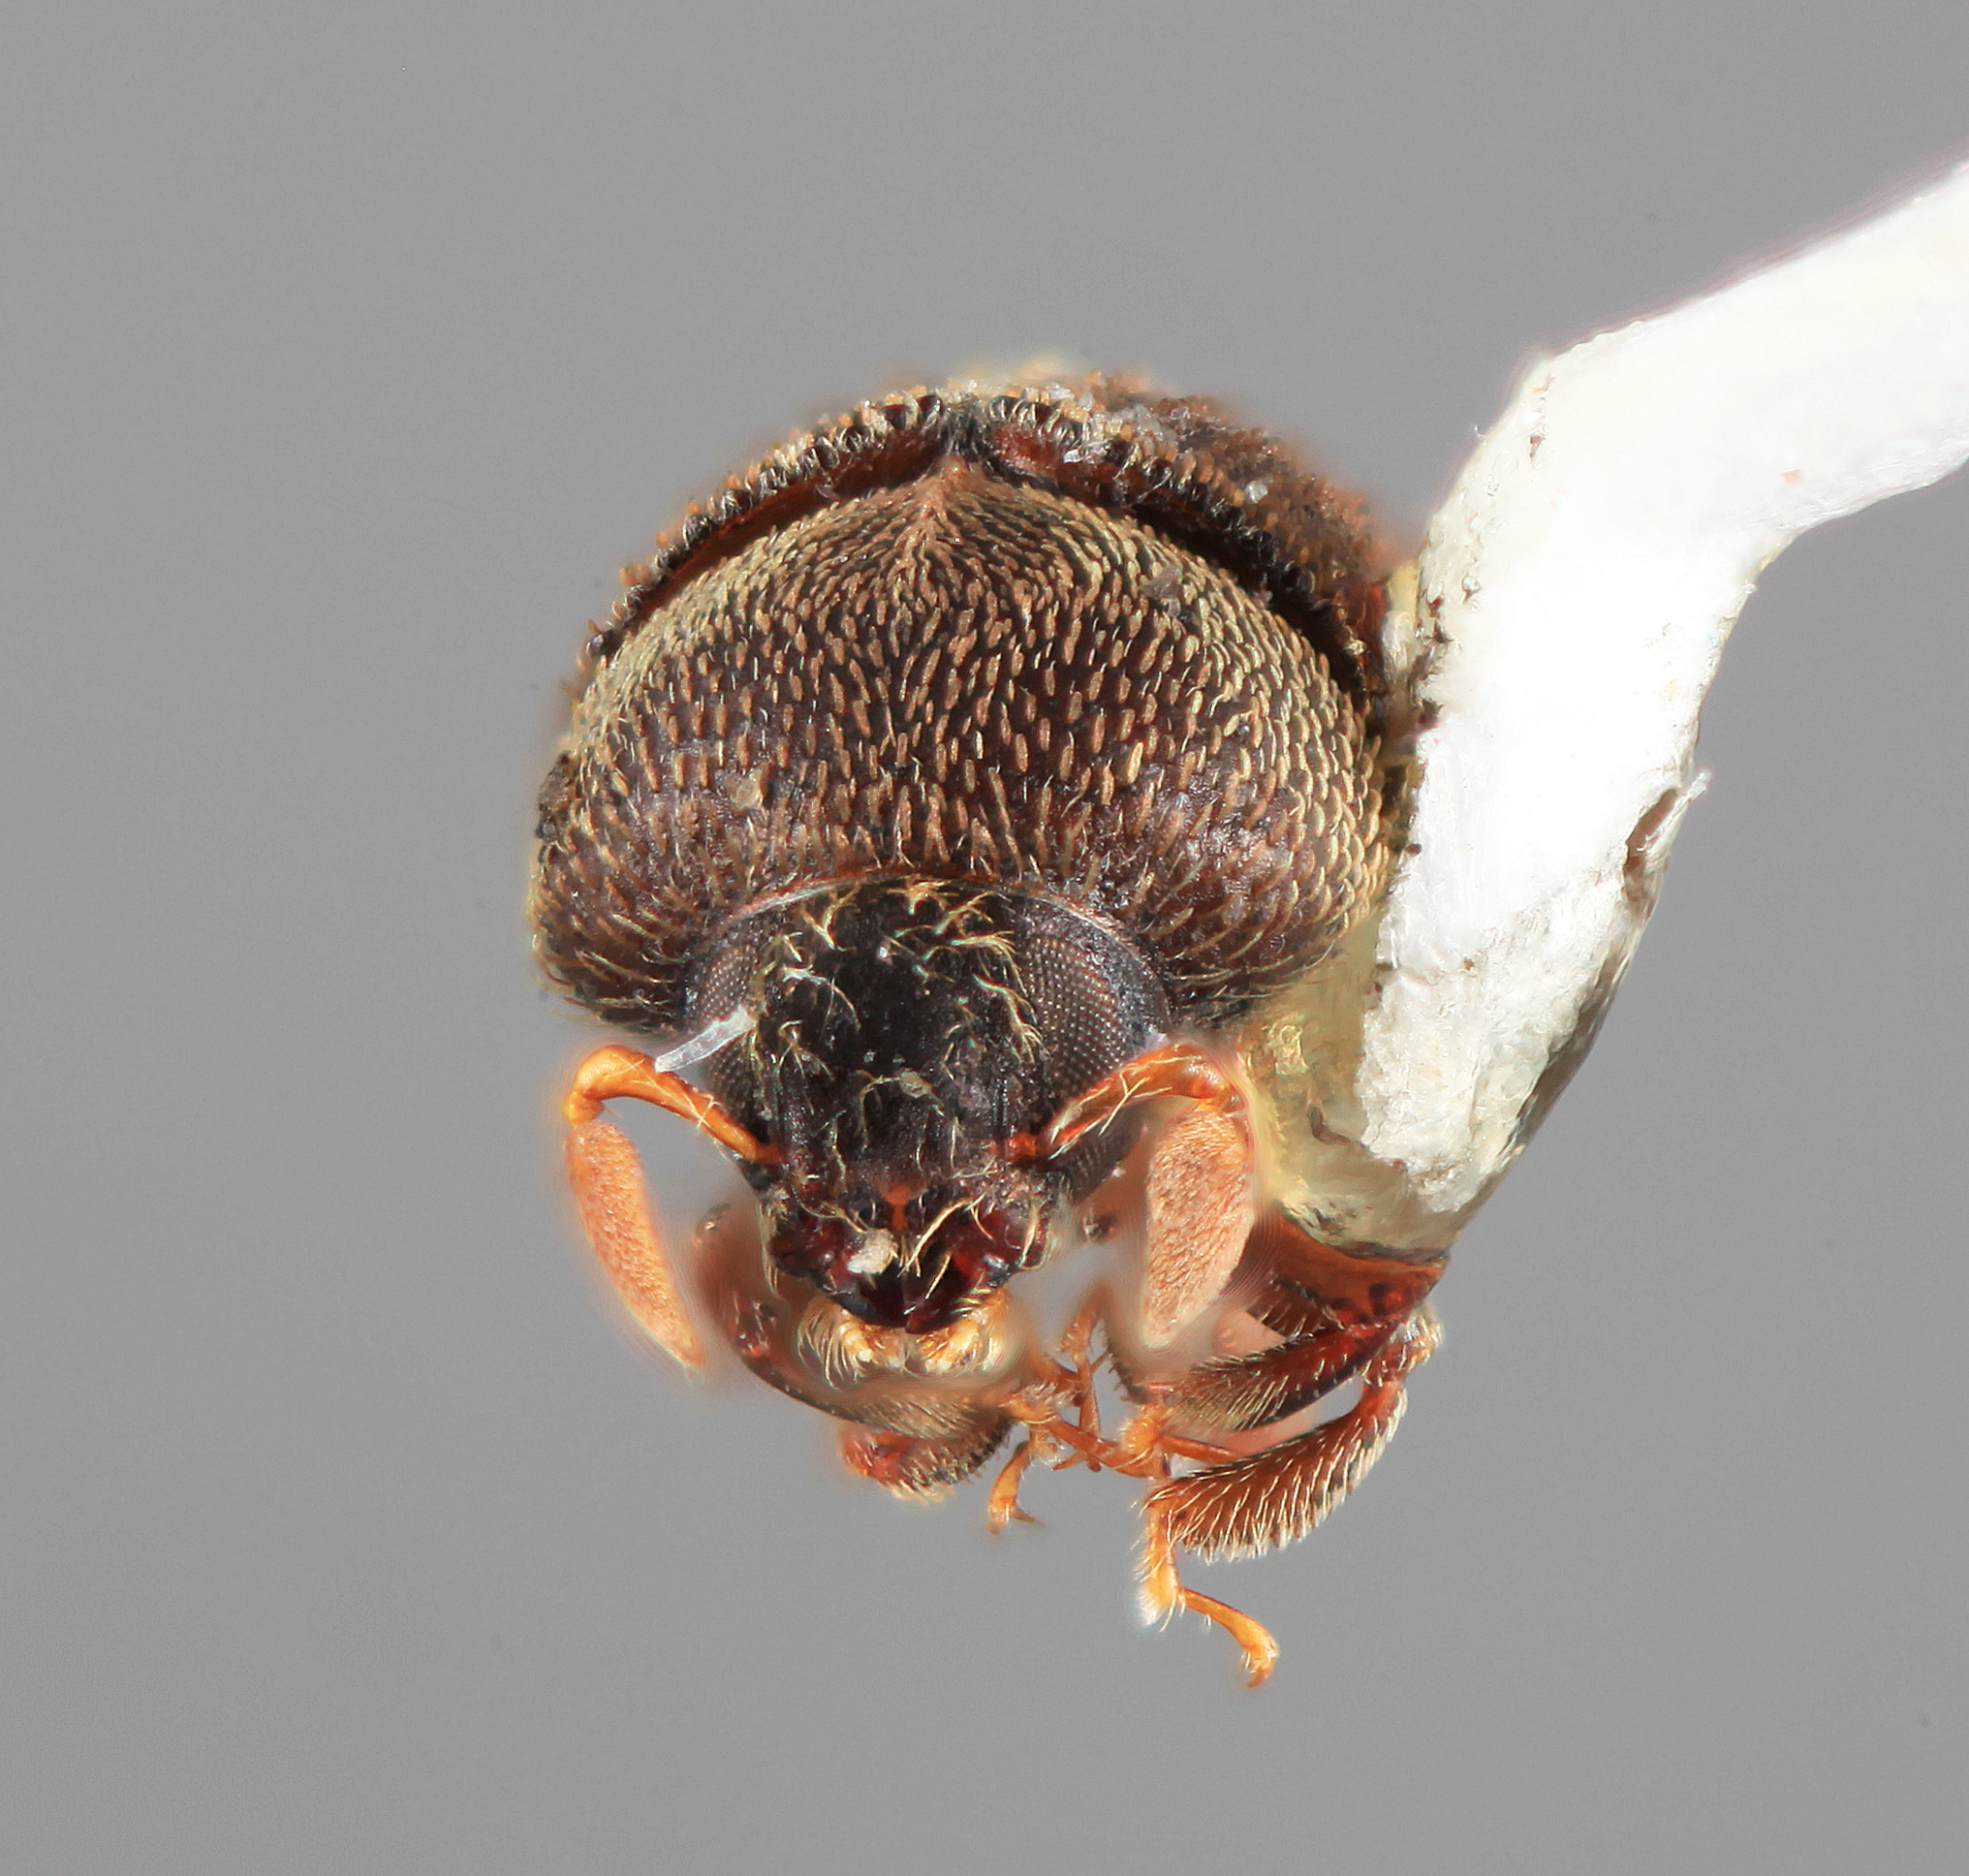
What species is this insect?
Chramesus orinocensis
